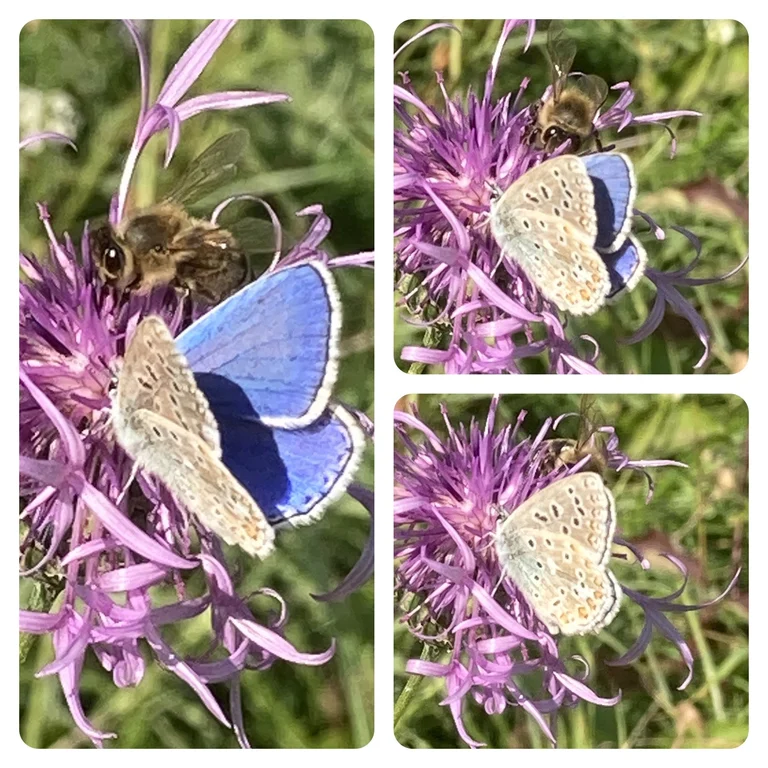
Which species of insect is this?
Lysandra bellargus
